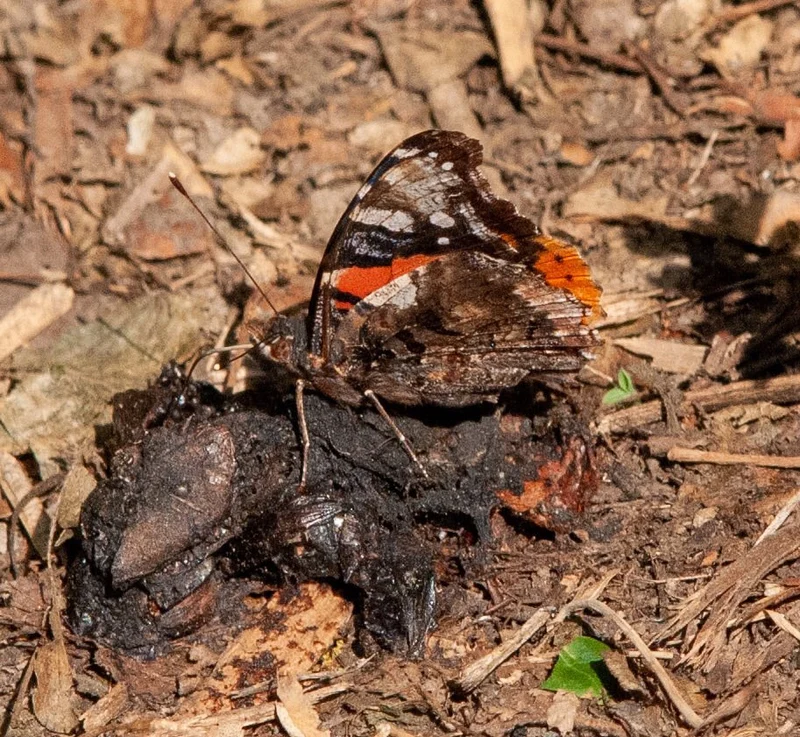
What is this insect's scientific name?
Vanessa atalanta
